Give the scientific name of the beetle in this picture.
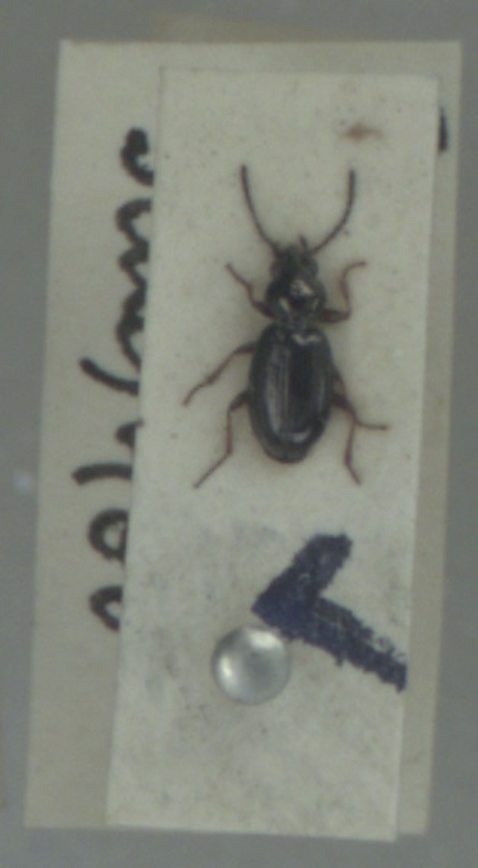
Bembidion lampros
